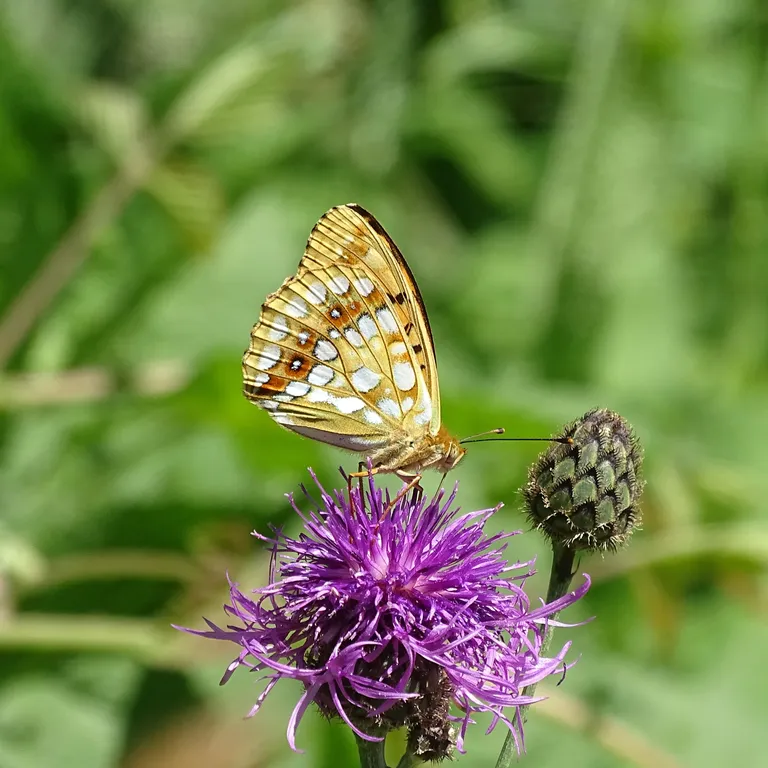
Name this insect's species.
Fabriciana adippe
